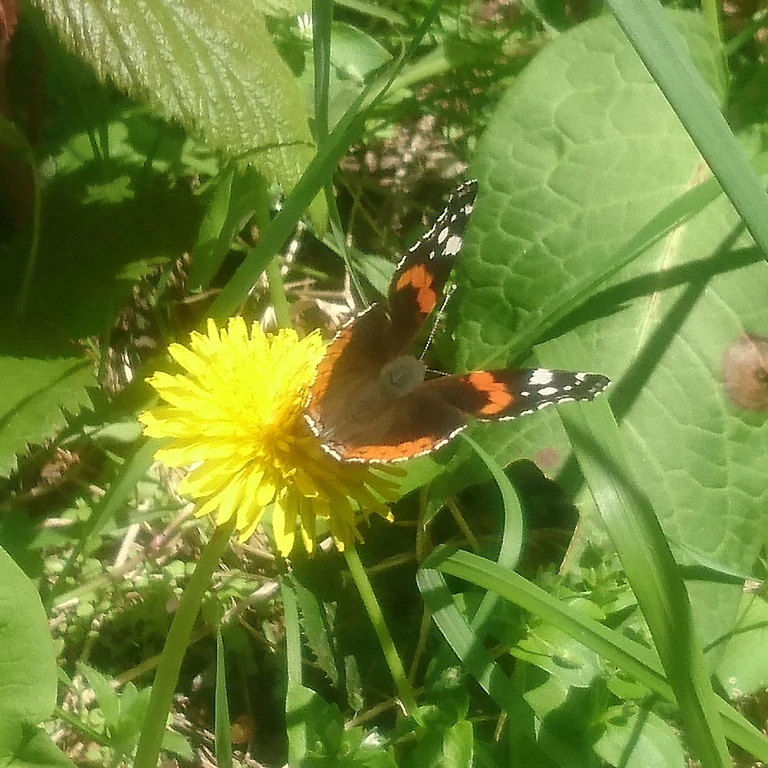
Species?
Vanessa atalanta
